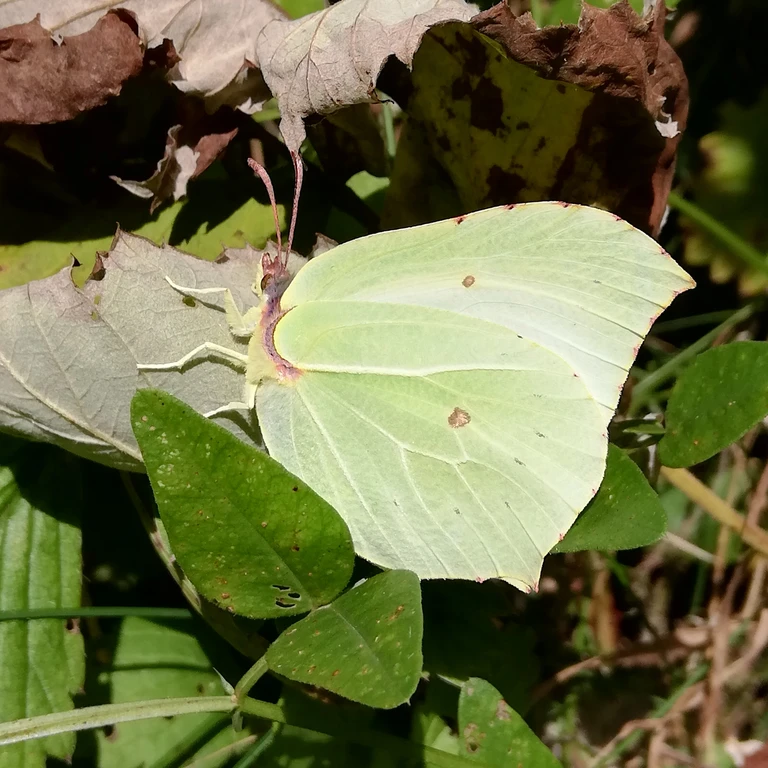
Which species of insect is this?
Gonepteryx rhamni
